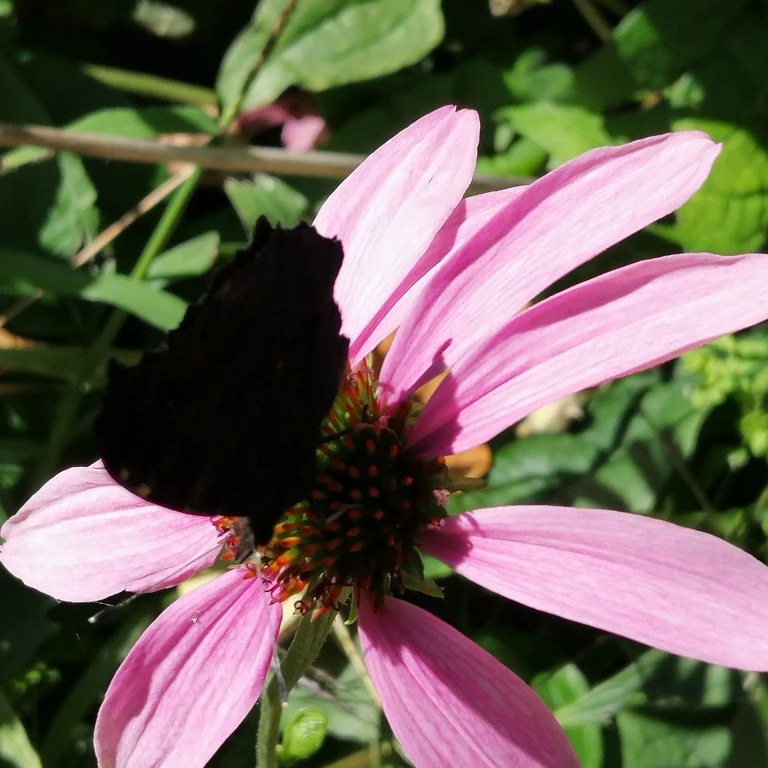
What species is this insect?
Aglais io
